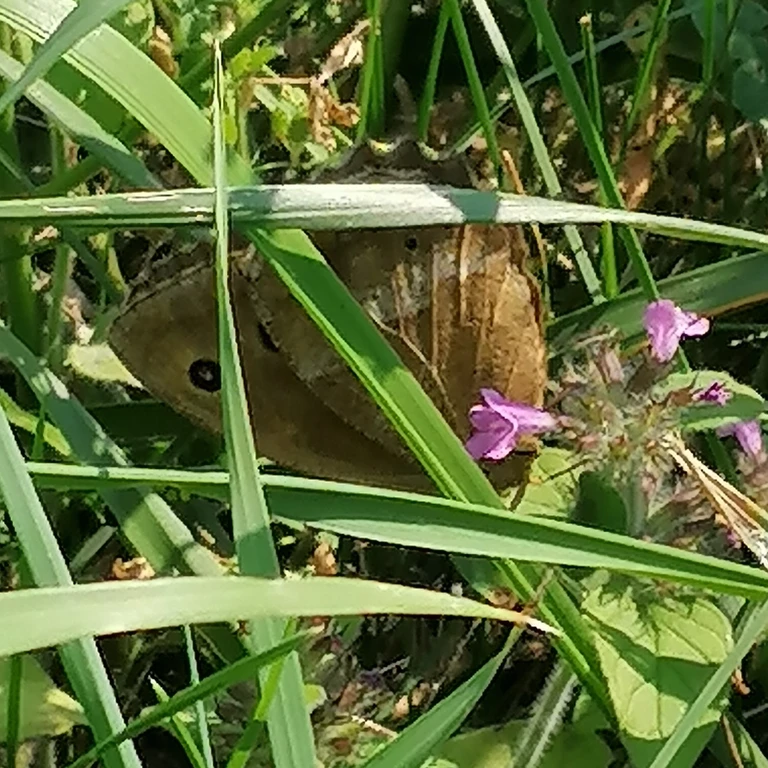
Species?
Minois dryas
